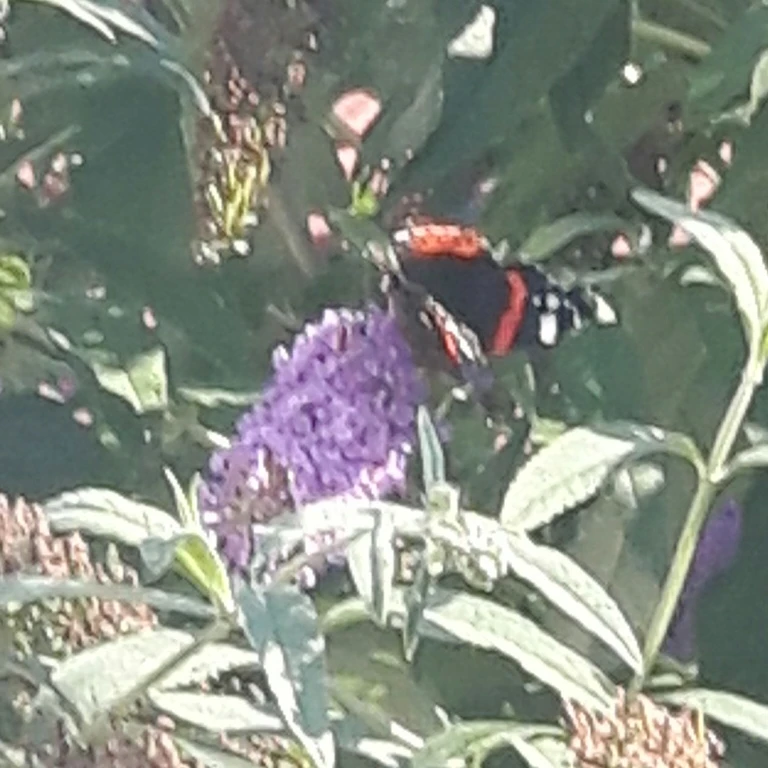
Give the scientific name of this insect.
Vanessa atalanta
